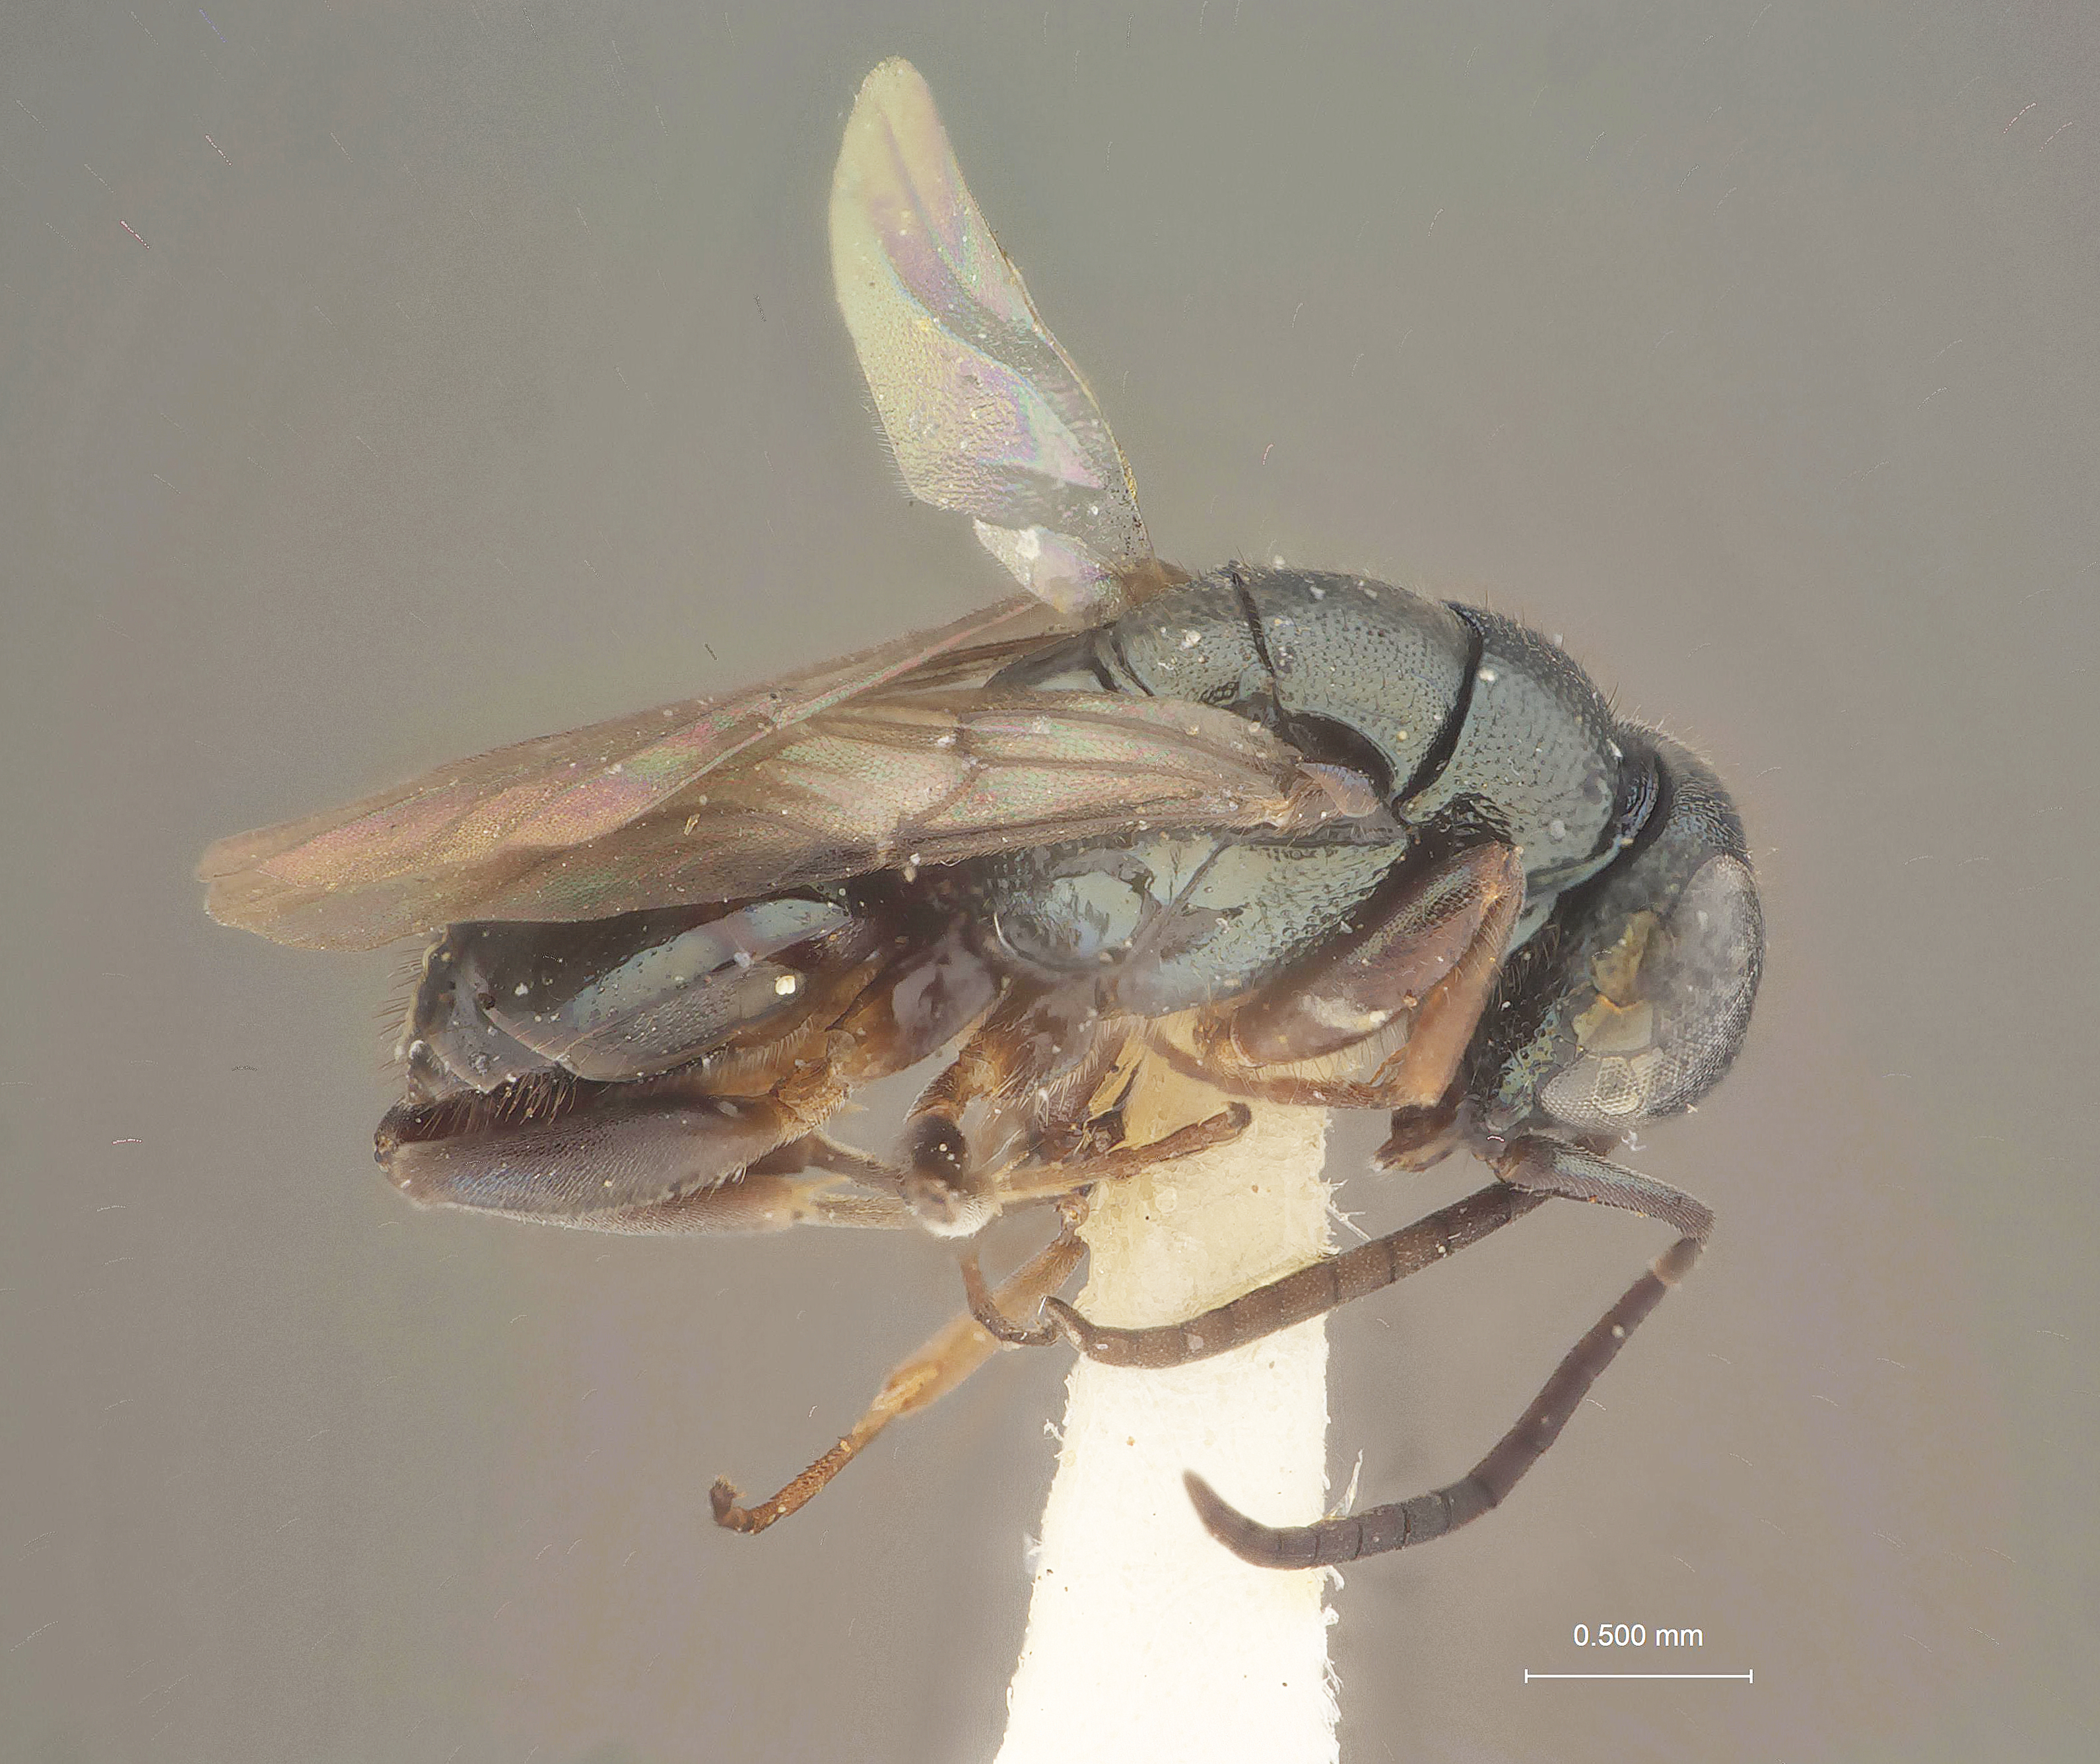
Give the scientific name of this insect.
Mesitiopterus evansi
